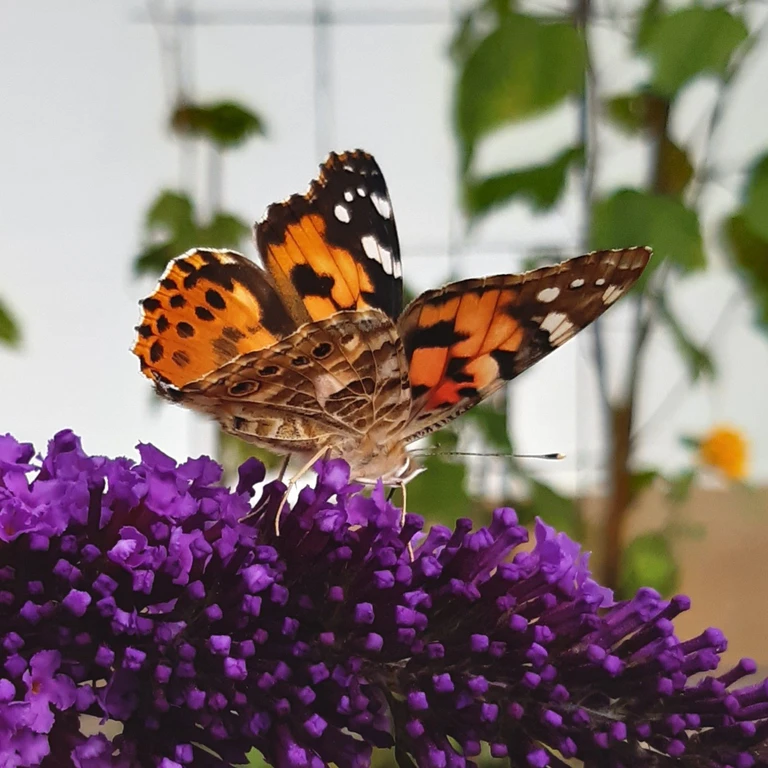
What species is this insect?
Vanessa cardui
